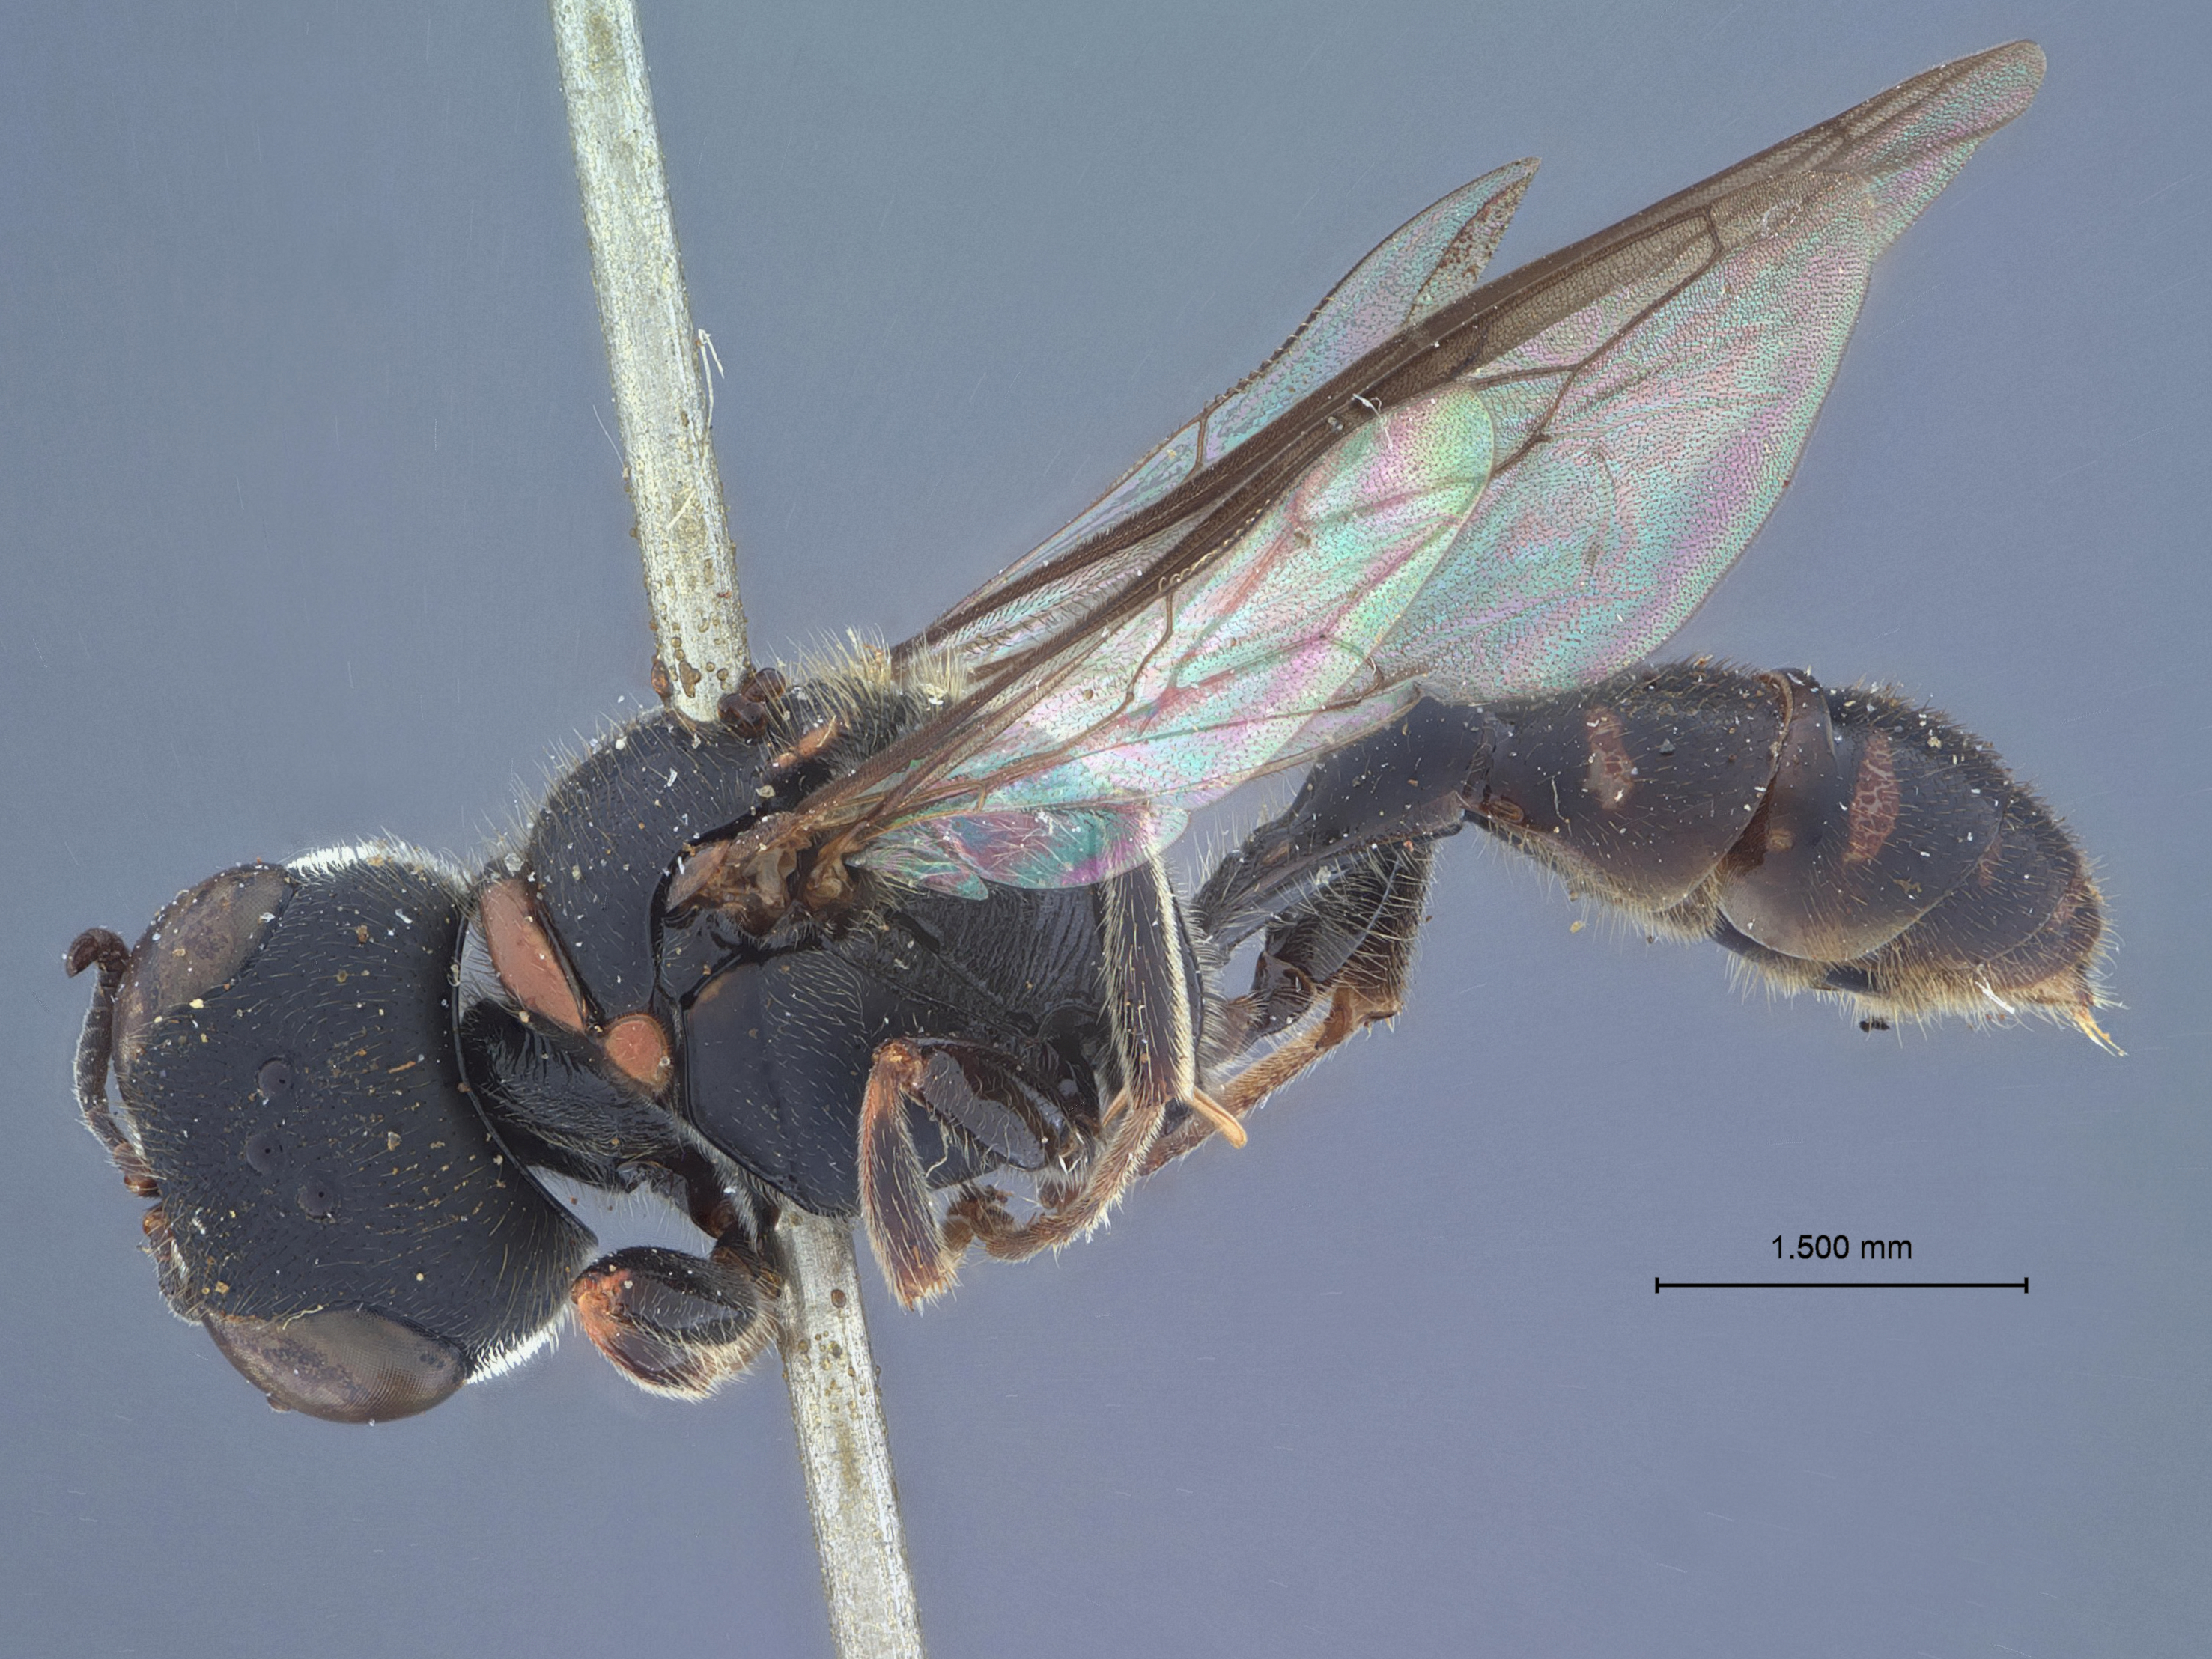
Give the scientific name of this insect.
Dasyproctus toxopteru
